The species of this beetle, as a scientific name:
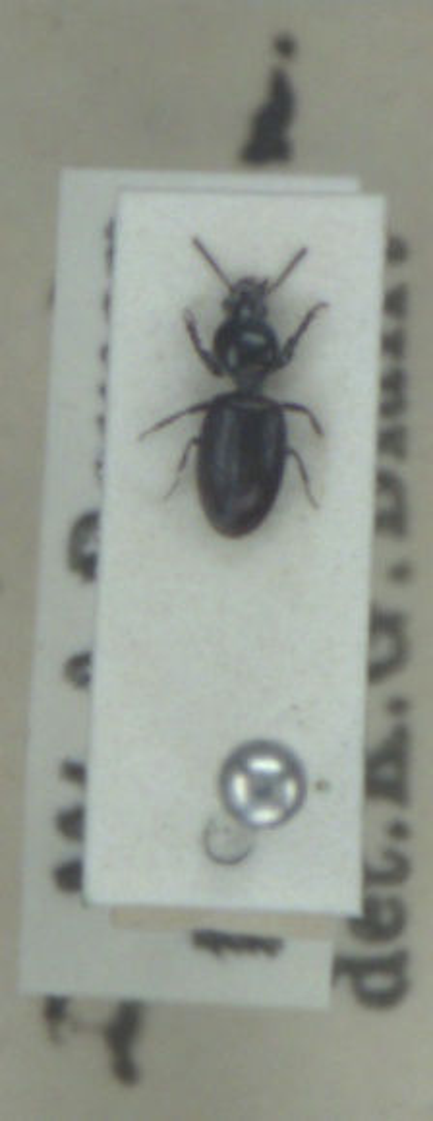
Dyschirius tristis
